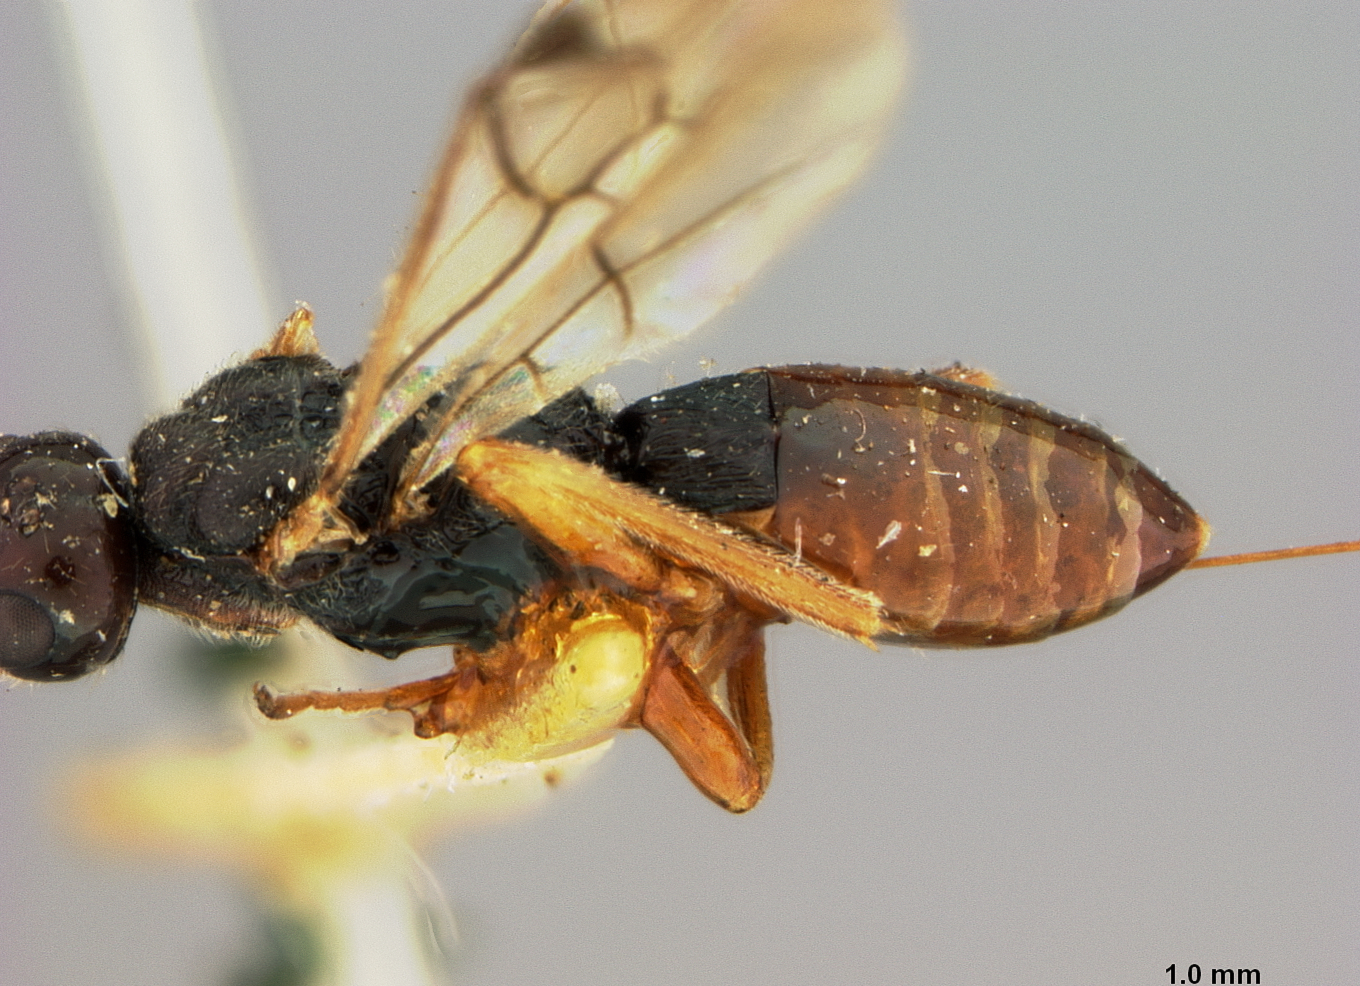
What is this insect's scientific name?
Doryctes incertus
